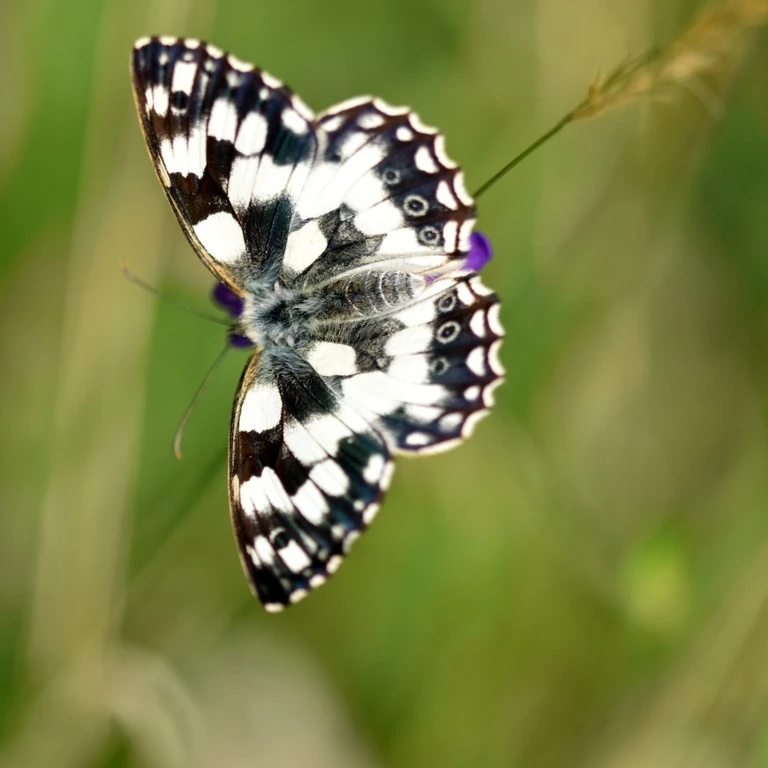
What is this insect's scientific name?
Melanargia galathea
